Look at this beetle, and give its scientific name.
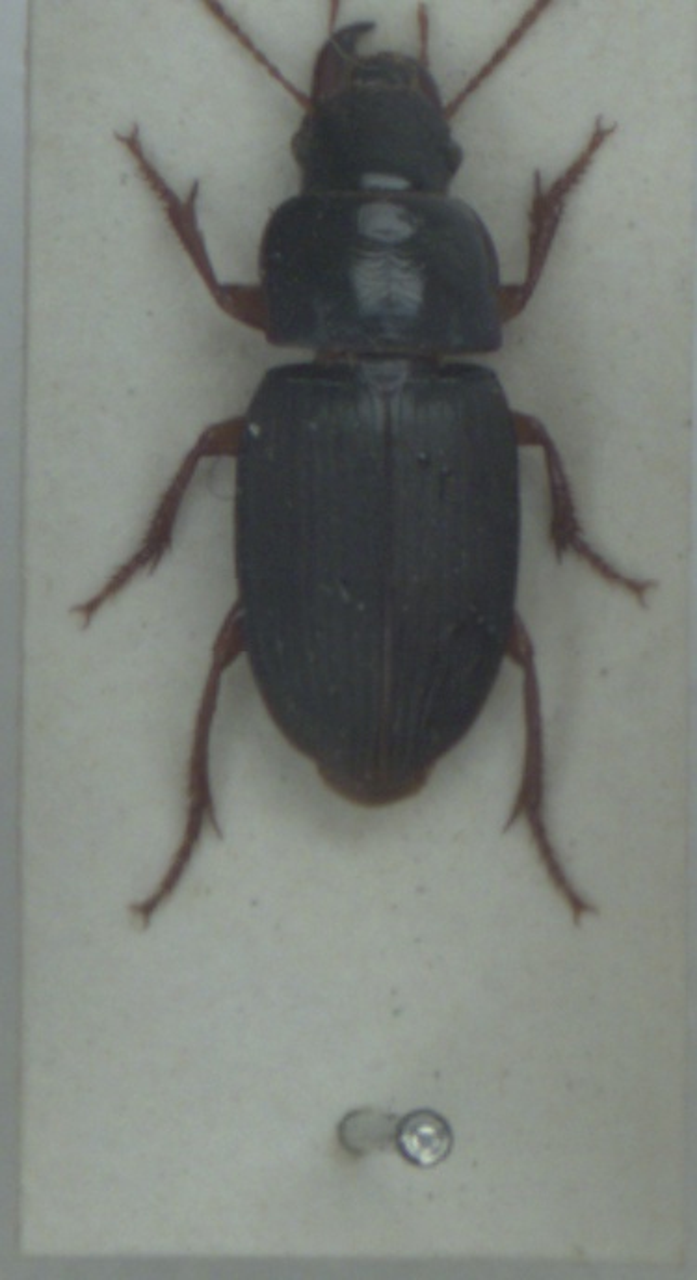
Harpalus rubripes
